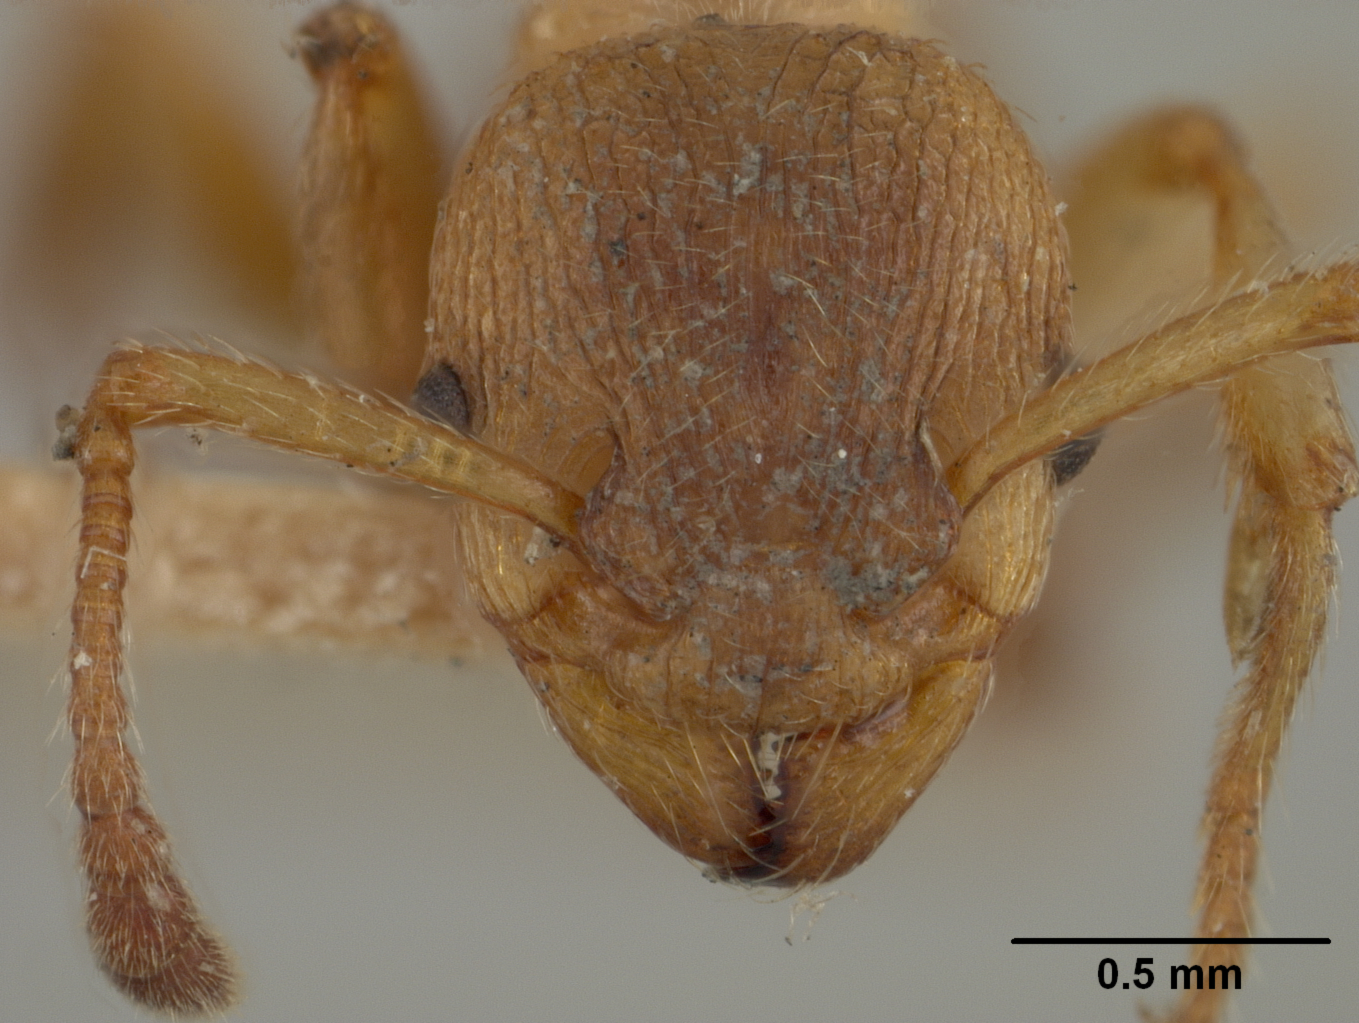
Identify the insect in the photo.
Leptothorax emersoni
